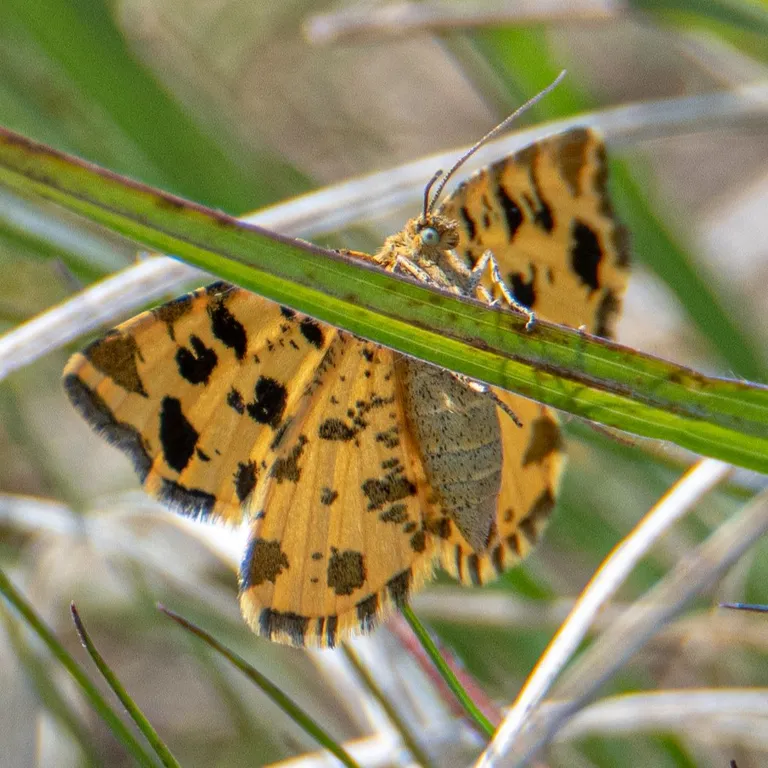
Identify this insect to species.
Pseudopanthera macularia
